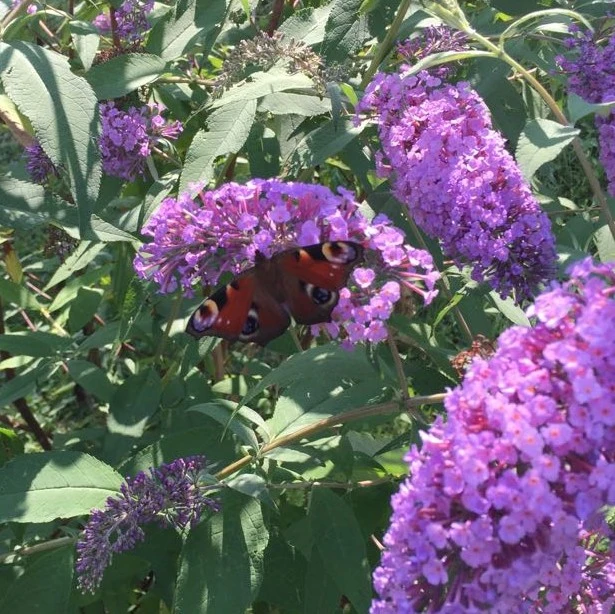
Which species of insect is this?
Aglais io
